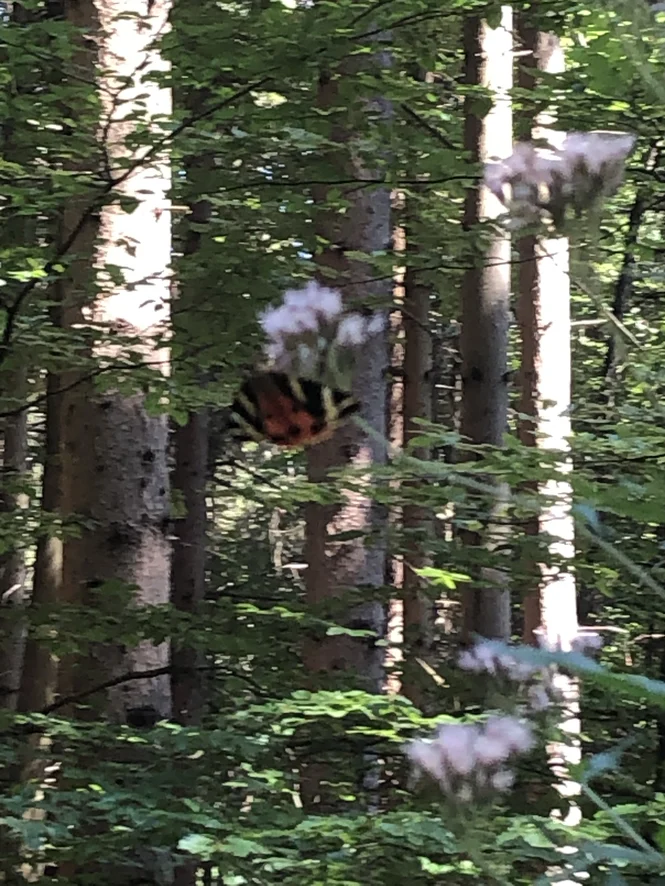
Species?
Euplagia quadripunctaria
